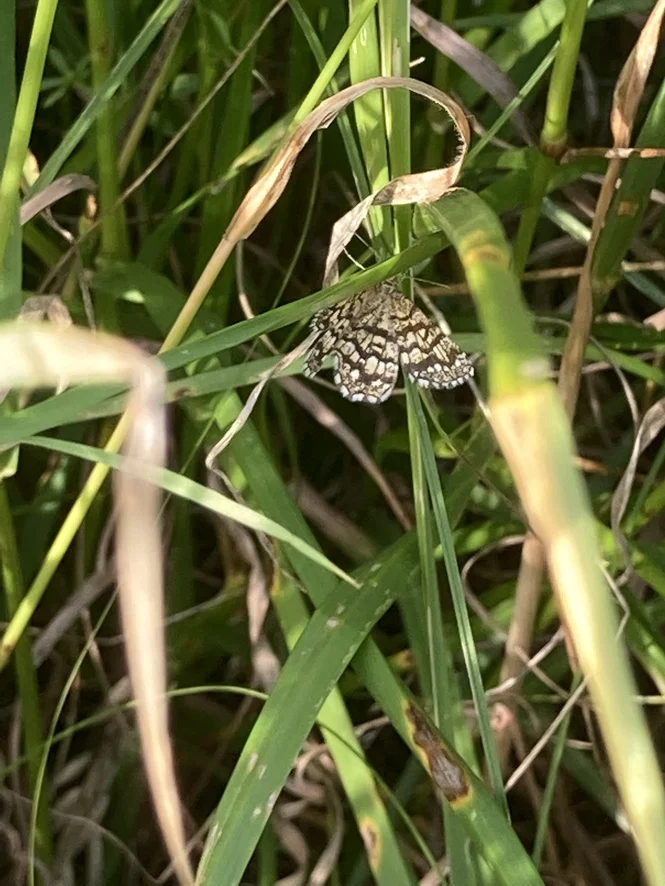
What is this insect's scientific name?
Chiasmia clathrata
